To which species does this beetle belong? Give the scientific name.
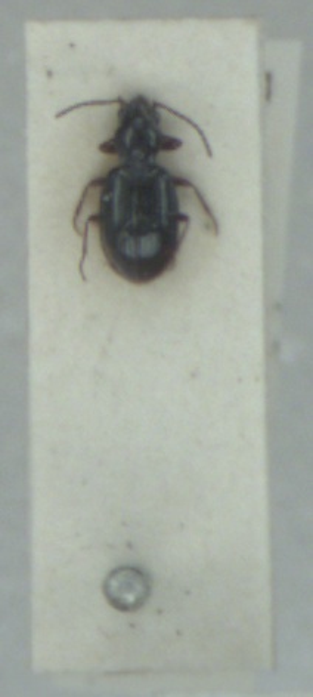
Bembidion doris
